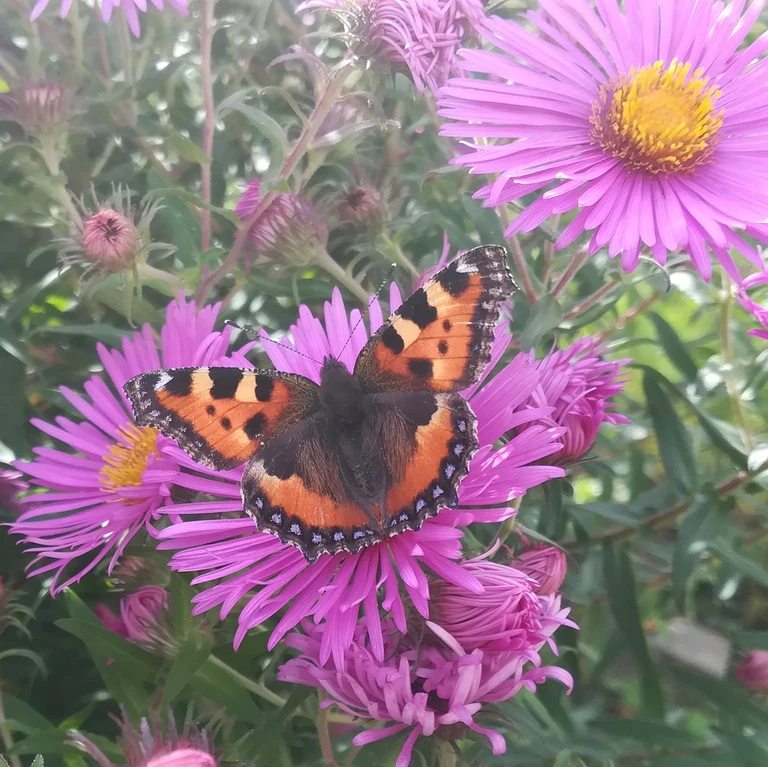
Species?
Aglais urticae
